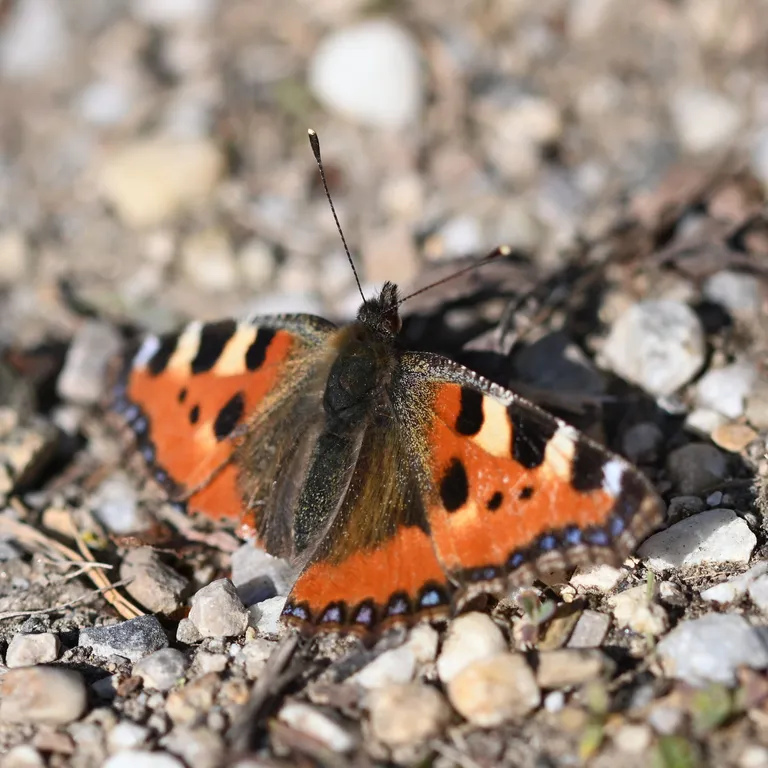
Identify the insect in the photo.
Aglais urticae
